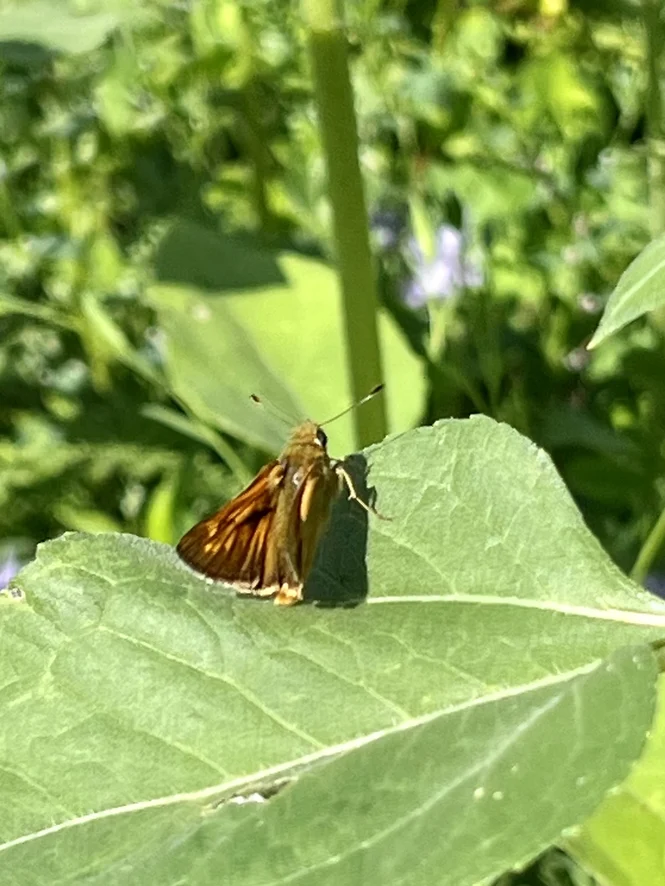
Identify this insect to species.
Ochlodes sylvanus (also Ochlodes venata)
